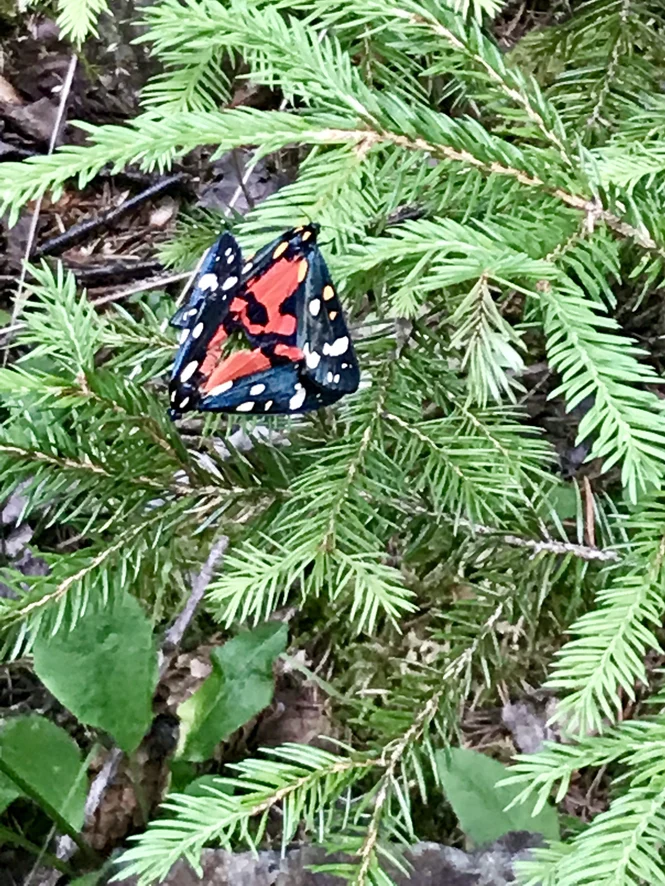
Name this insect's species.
Callimorpha dominula
